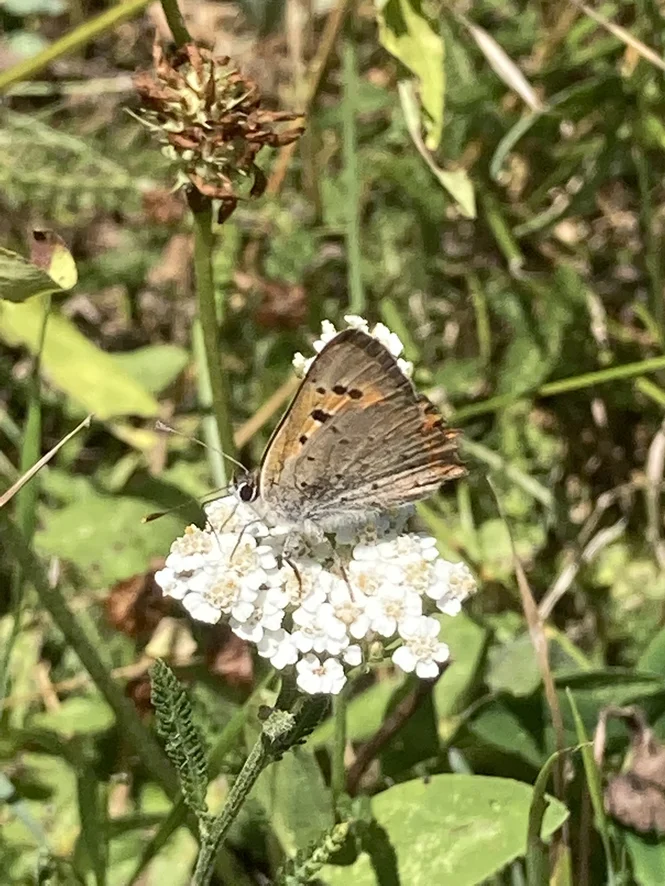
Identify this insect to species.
Lycaena phlaeas
